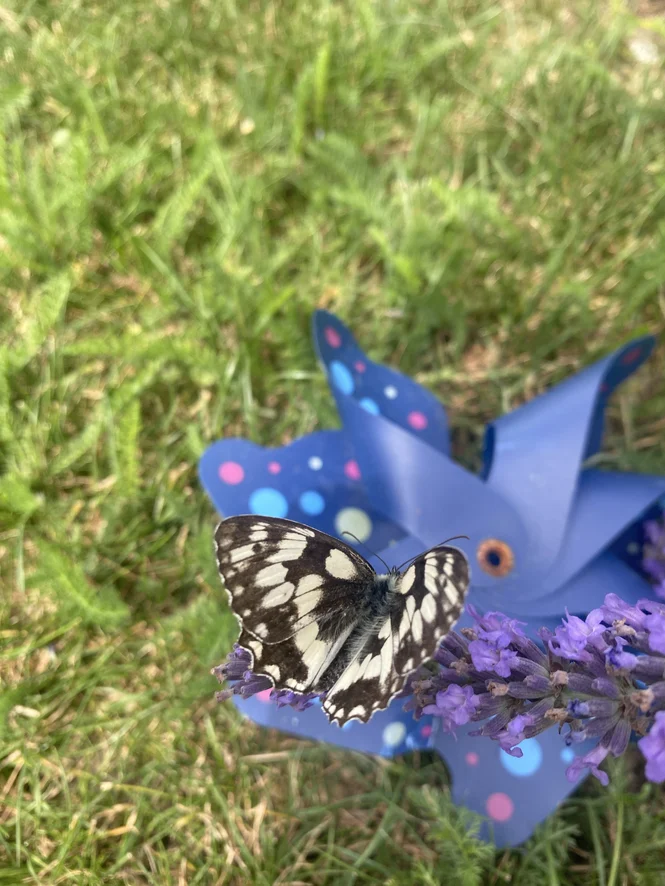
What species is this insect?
Melanargia galathea
